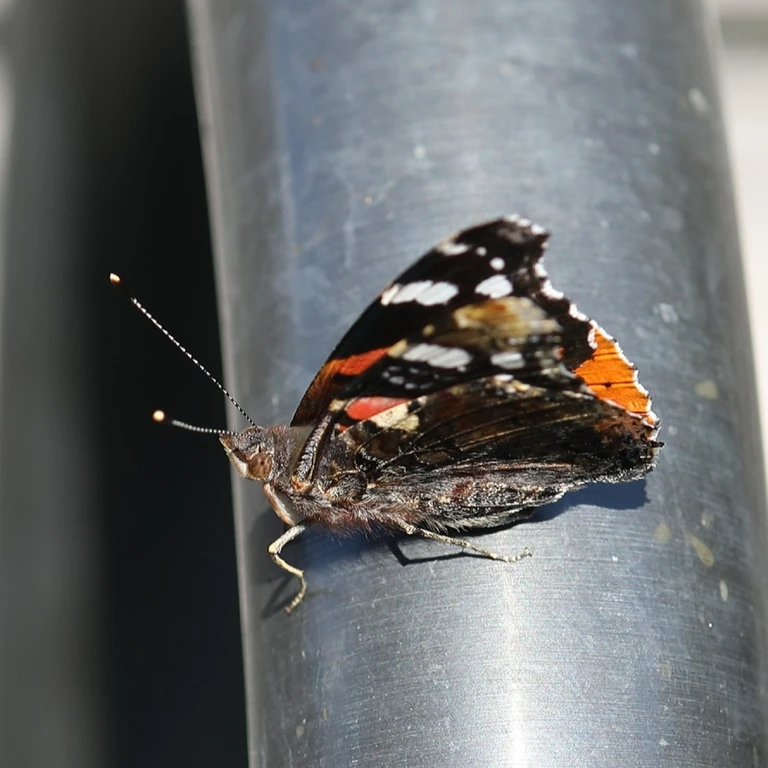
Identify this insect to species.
Vanessa atalanta
